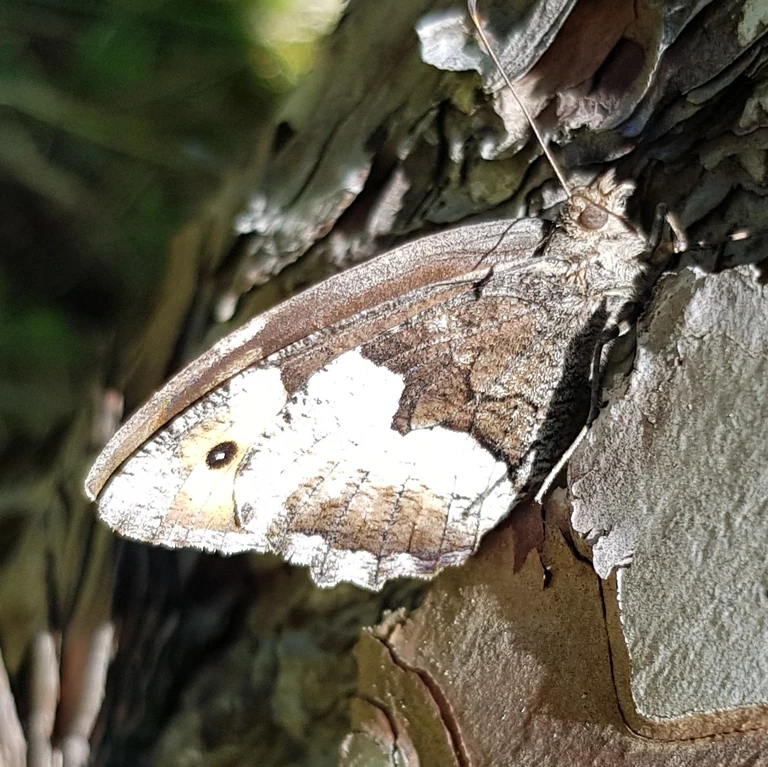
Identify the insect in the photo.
Hipparchia alcyone
